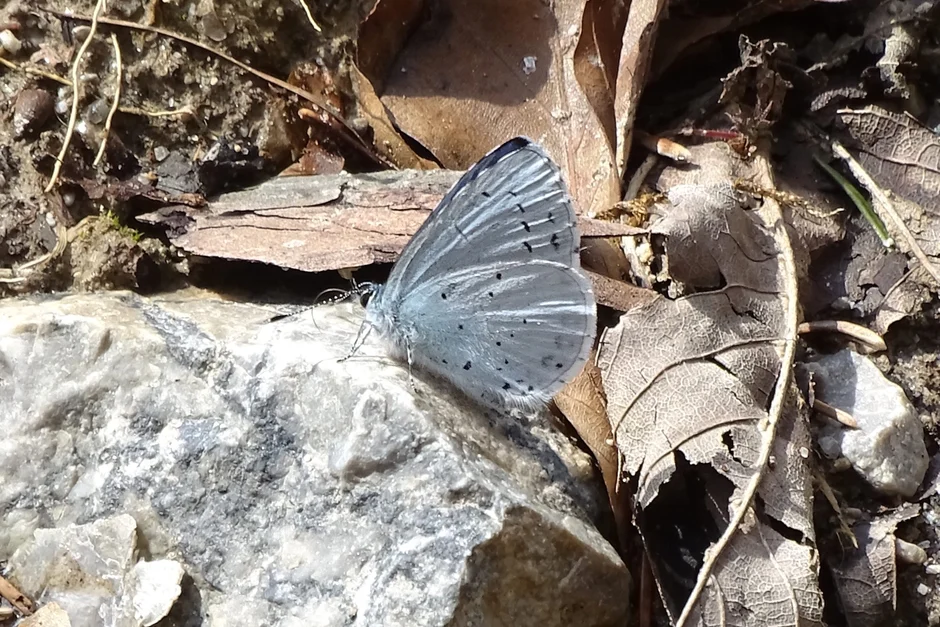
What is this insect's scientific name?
Celastrina argiolus
